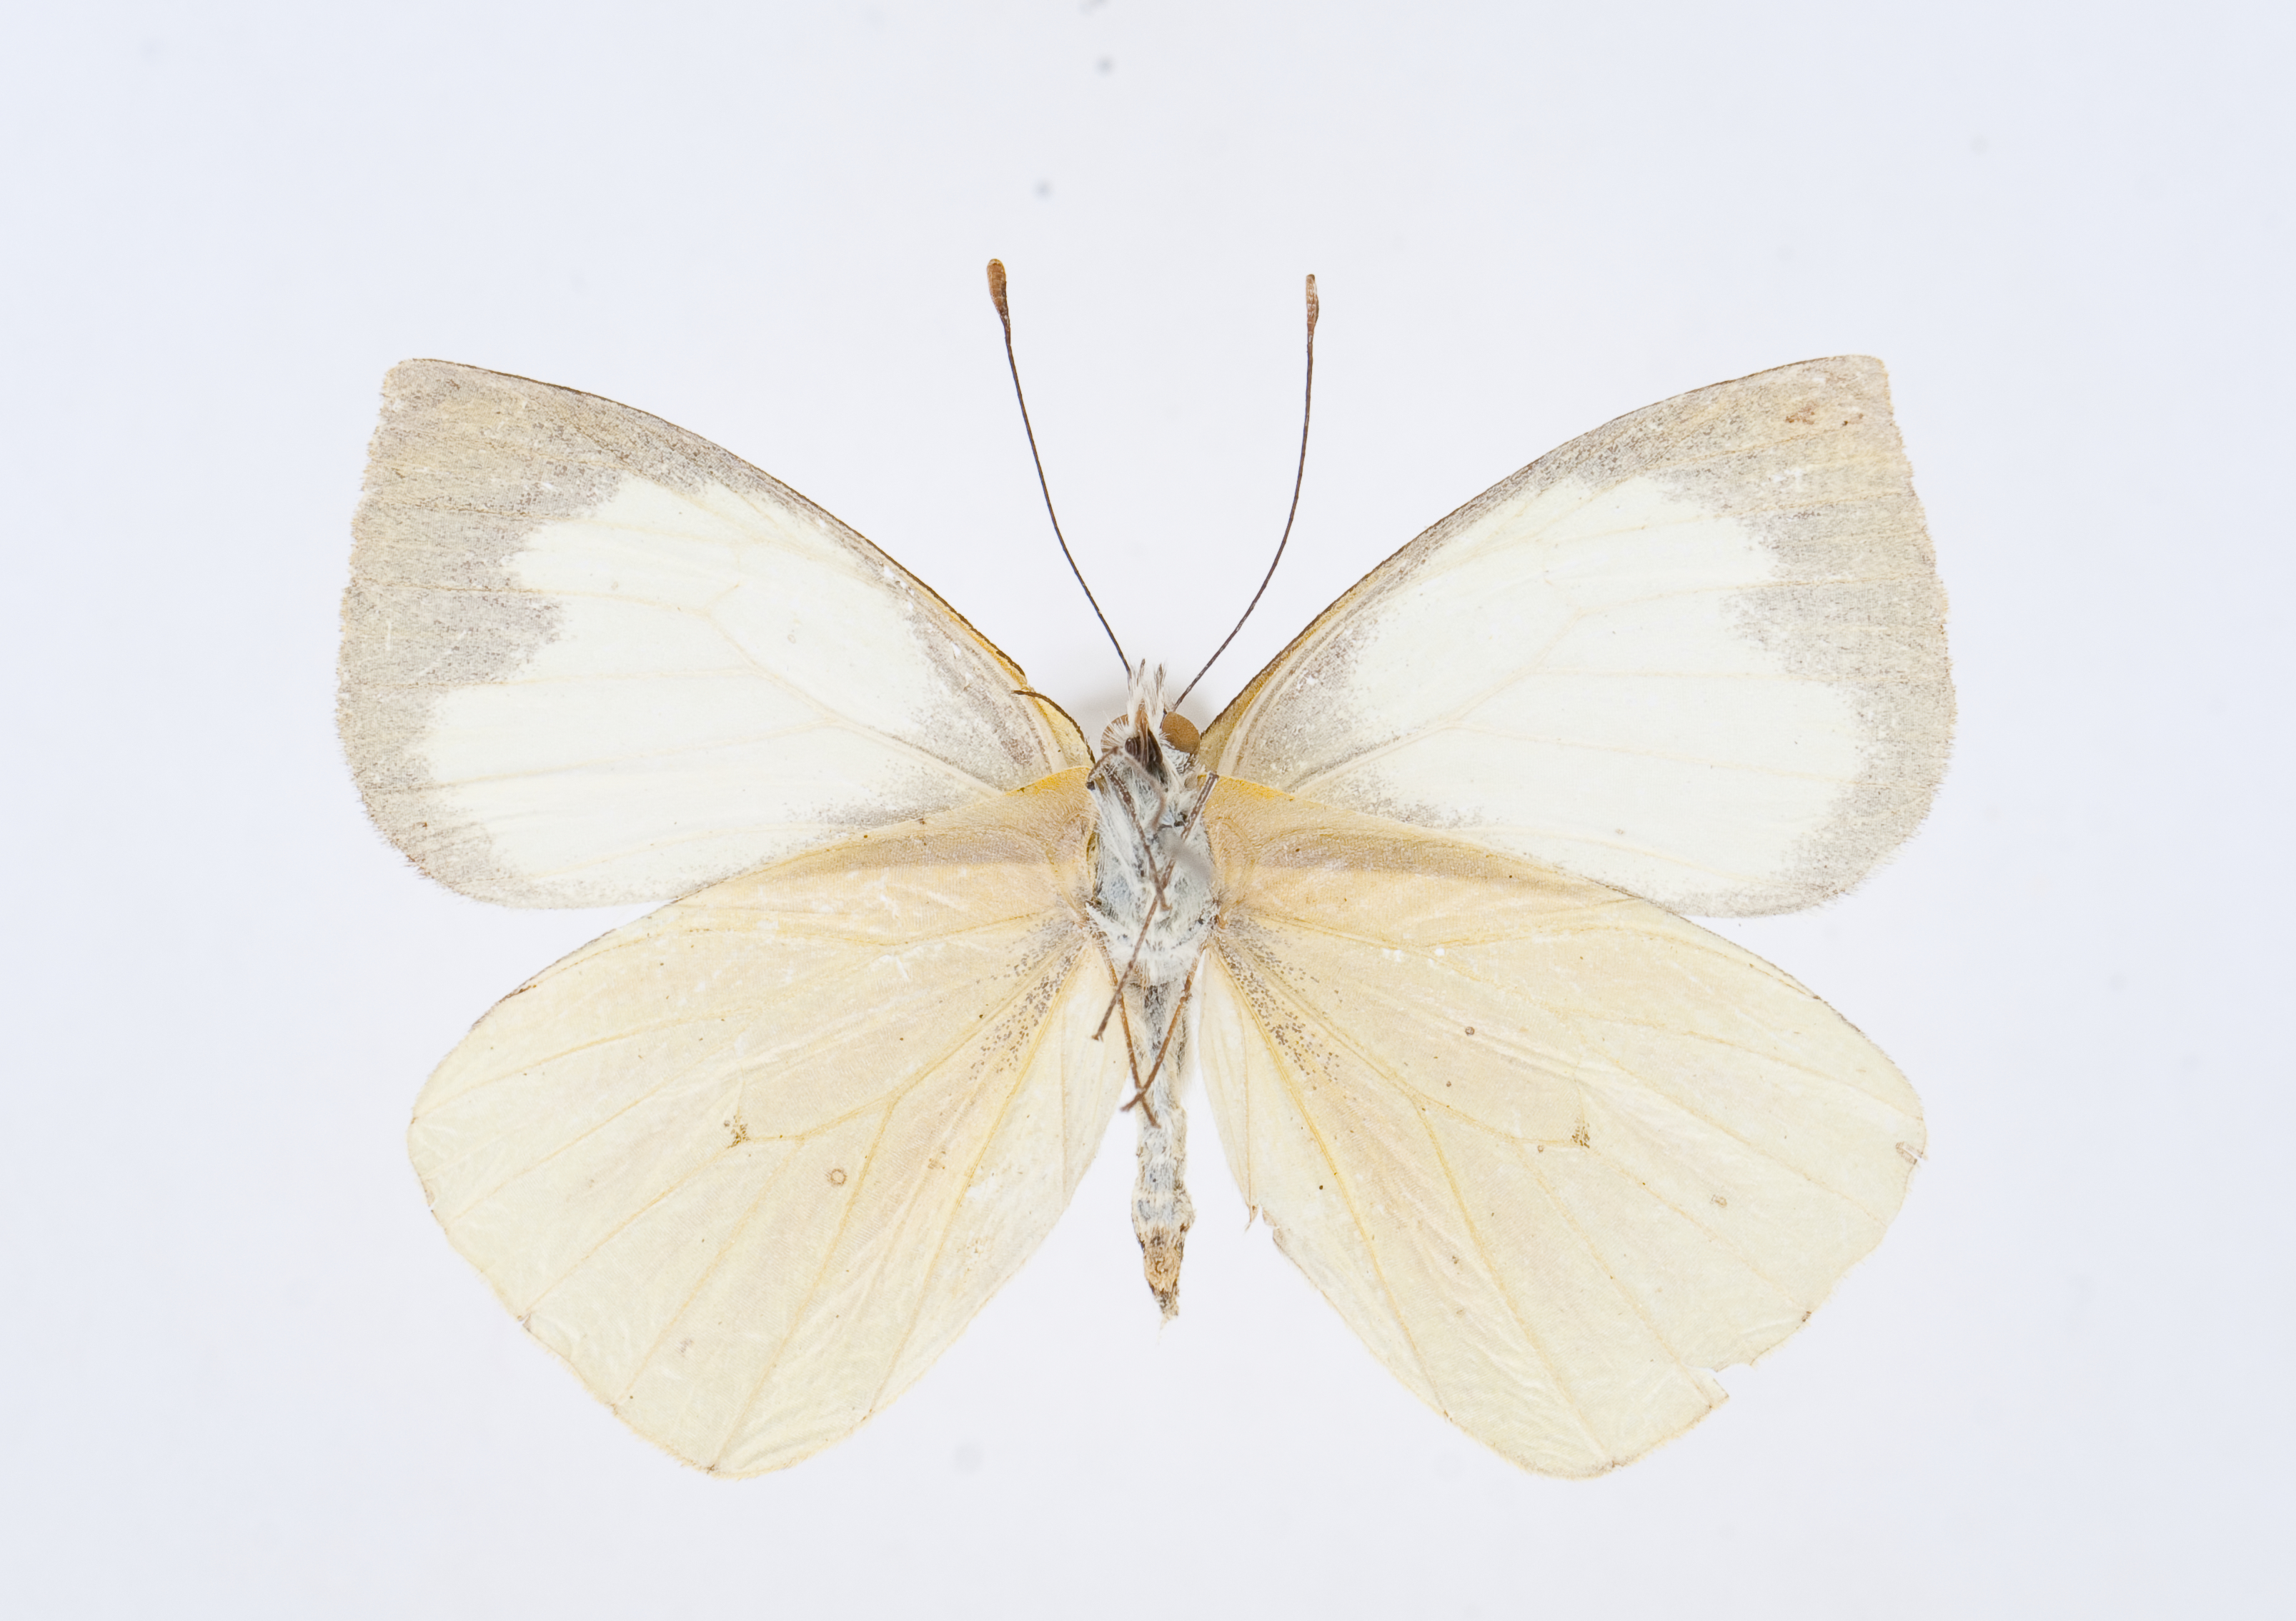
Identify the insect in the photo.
Leptophobia tachira
